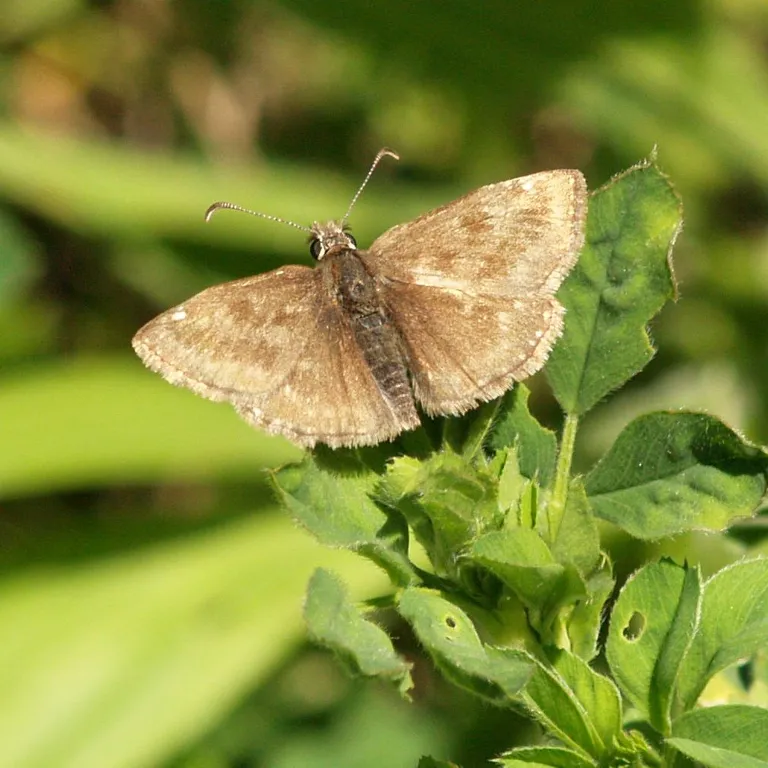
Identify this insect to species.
Erynnis tages
